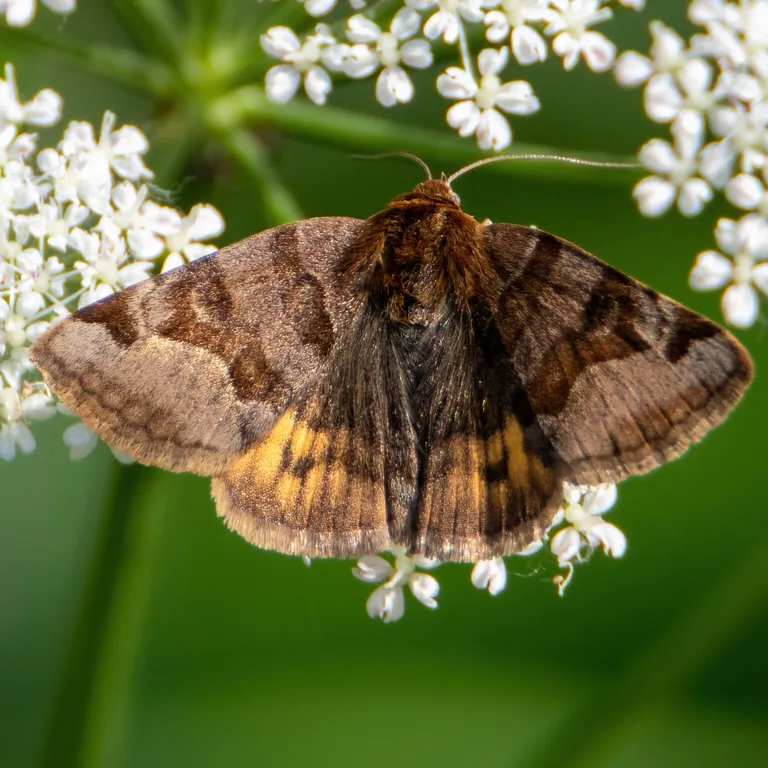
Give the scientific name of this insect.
Euclidia glyphica
